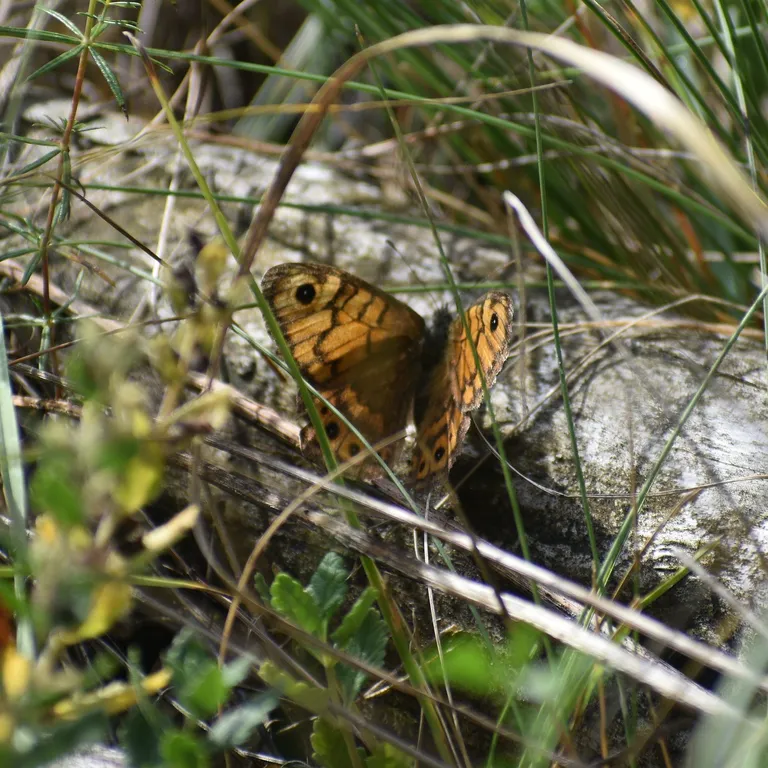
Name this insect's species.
Lasiommata megera (also Pararge megera)
